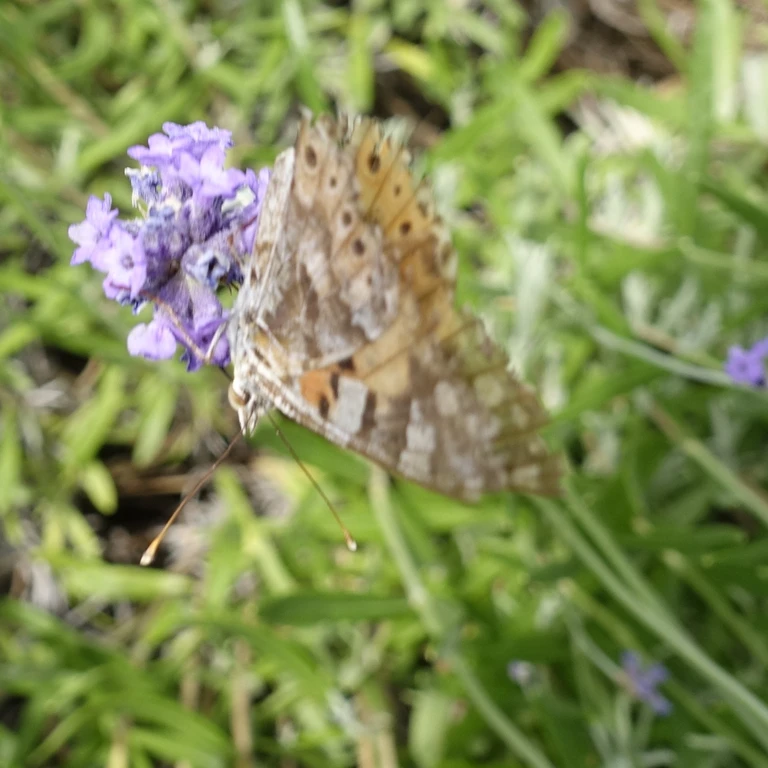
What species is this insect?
Vanessa cardui
